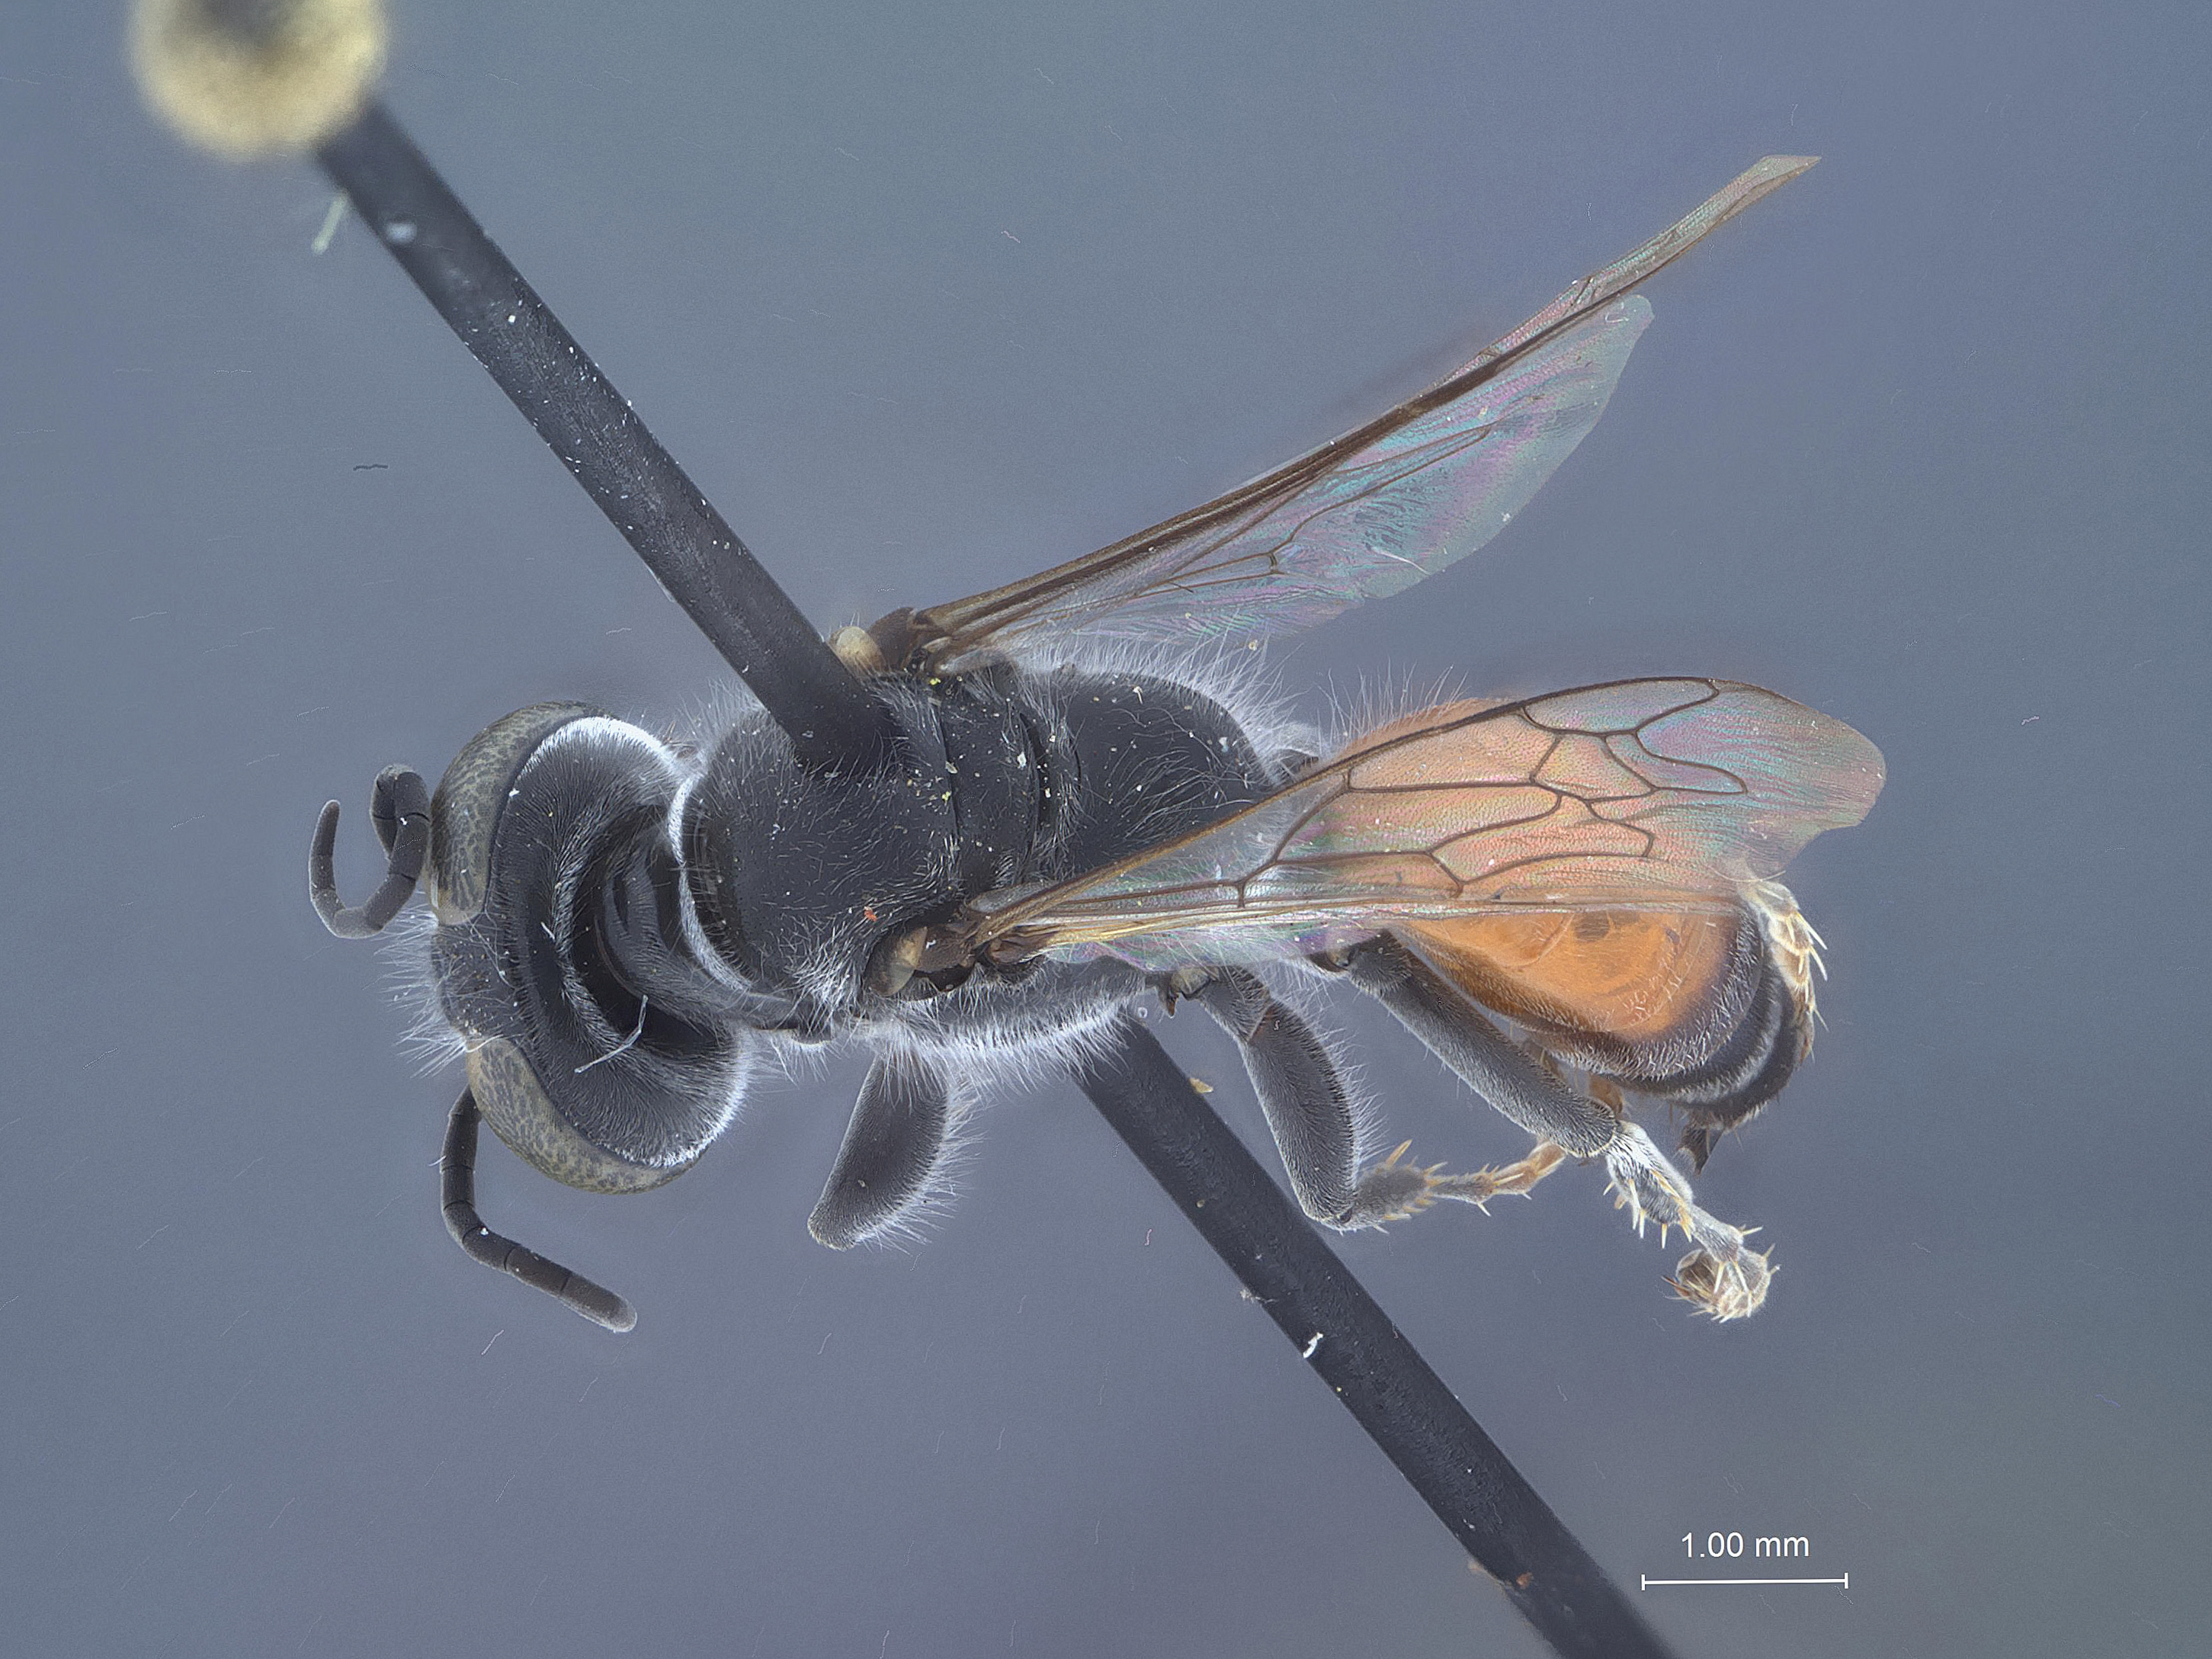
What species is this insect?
Tachytes rhodogaster
